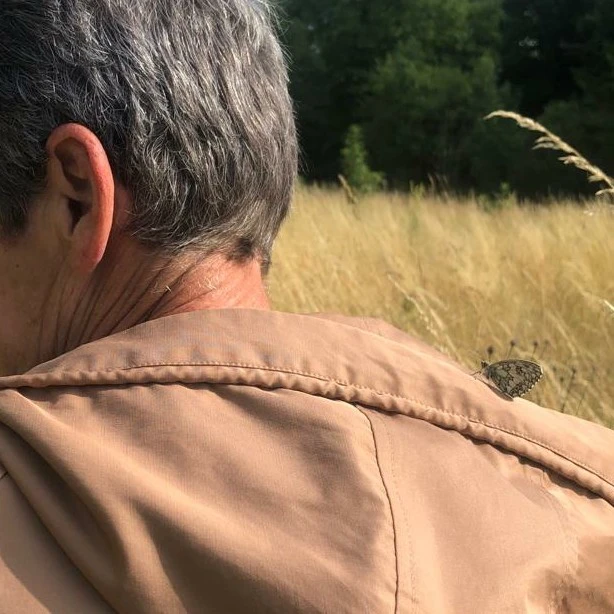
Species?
Melanargia galathea
